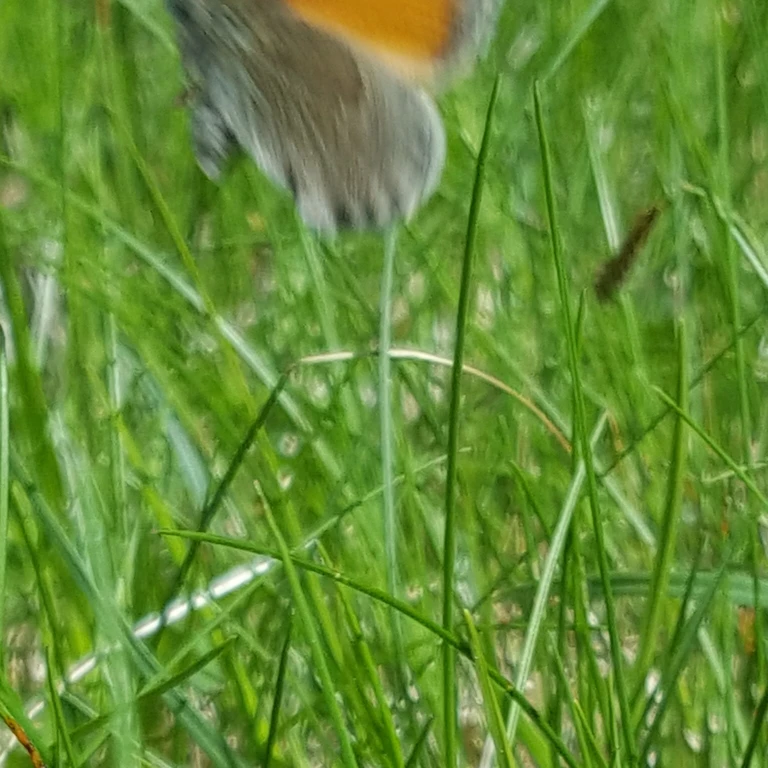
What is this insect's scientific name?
Coenonympha pamphilus
